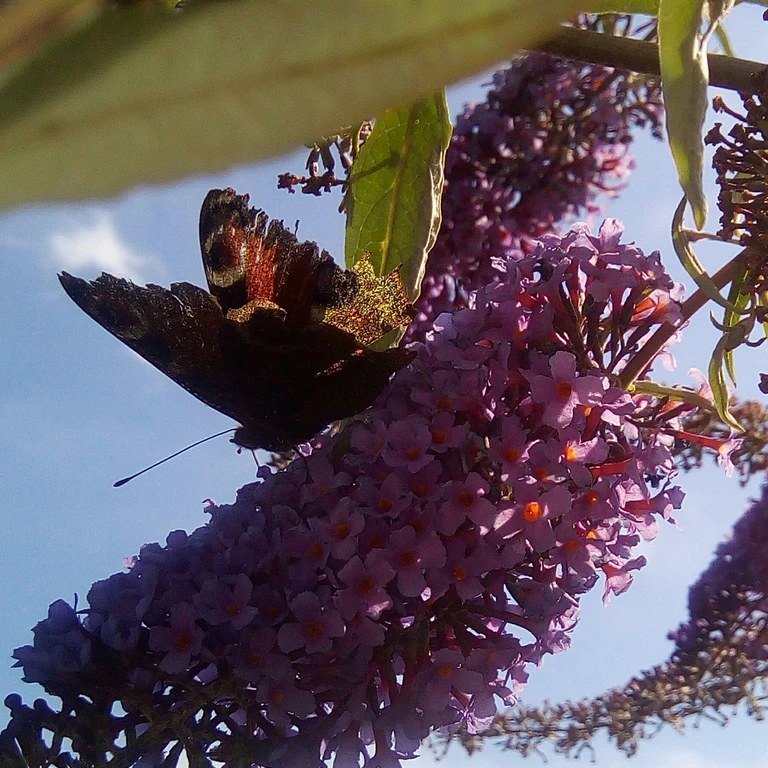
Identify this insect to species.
Aglais io
